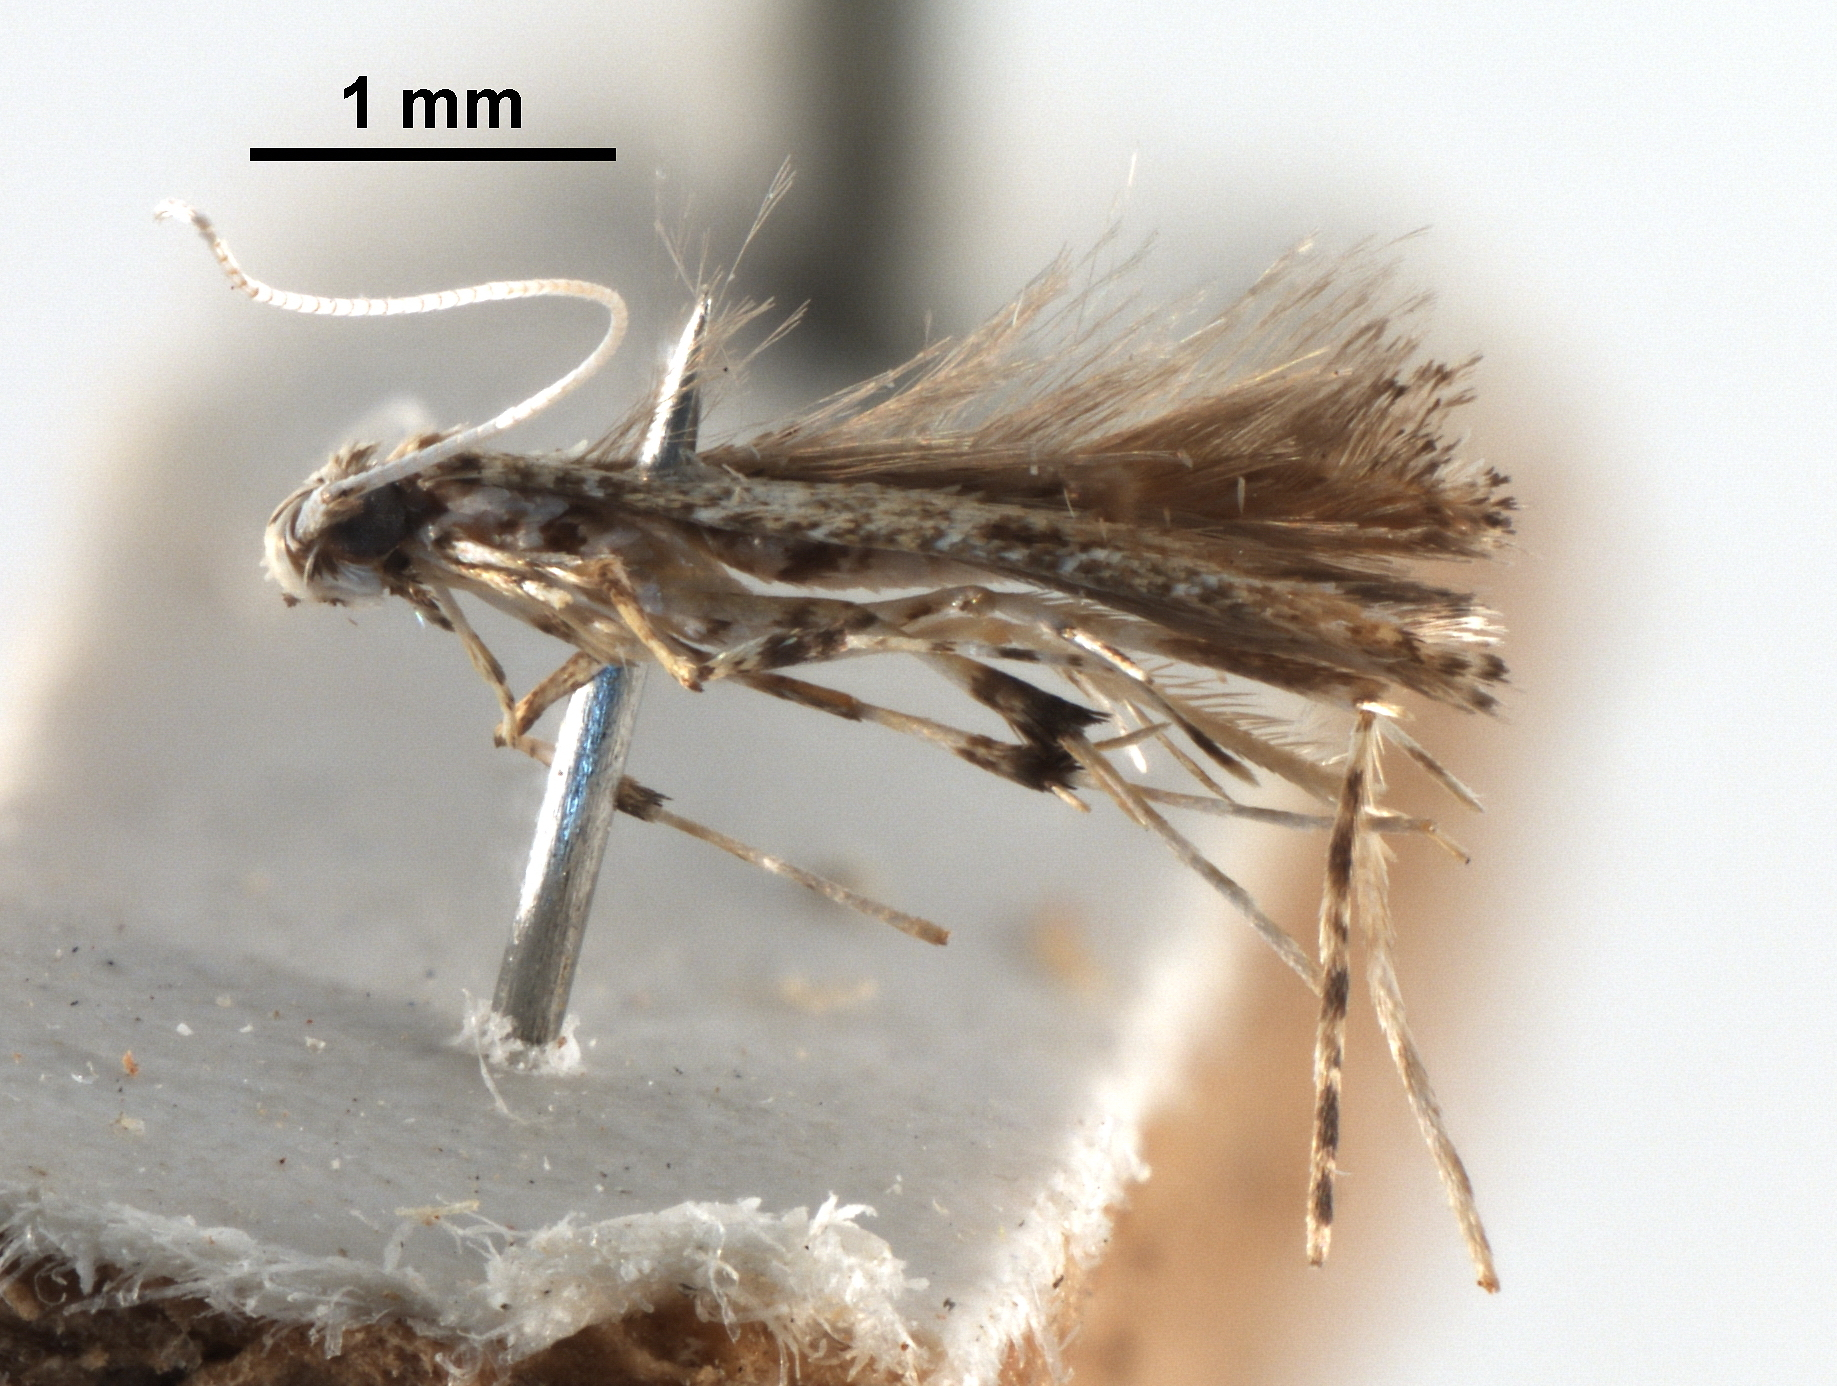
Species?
Chilocampyla psidiella
